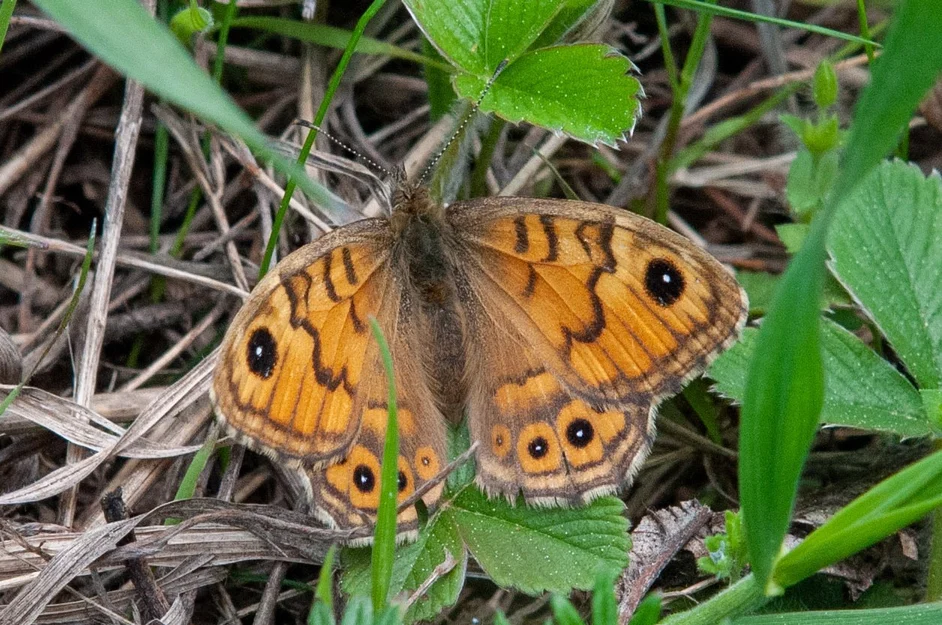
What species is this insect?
Lasiommata megera (also Pararge megera)
